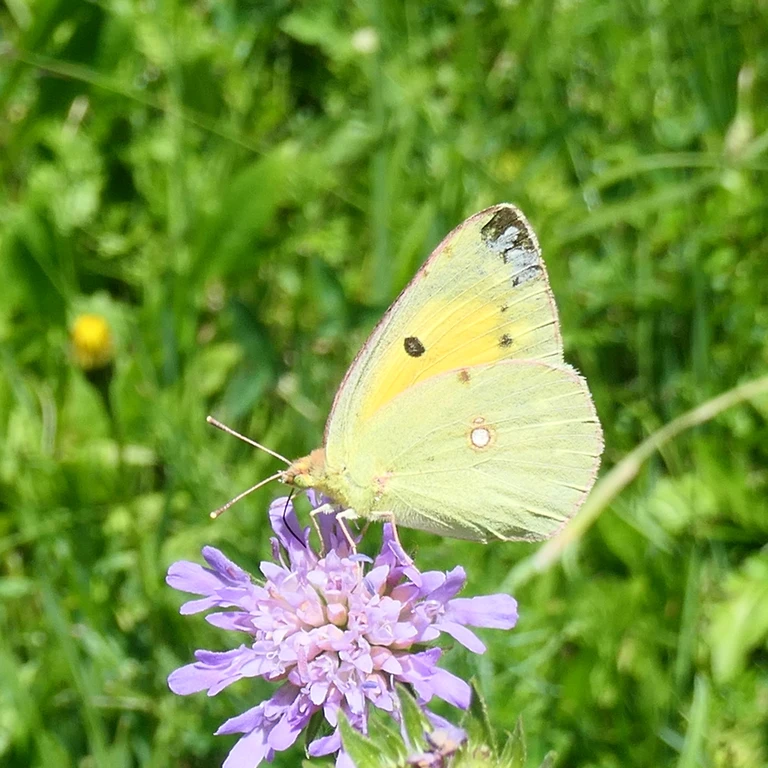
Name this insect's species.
Colias croceus
